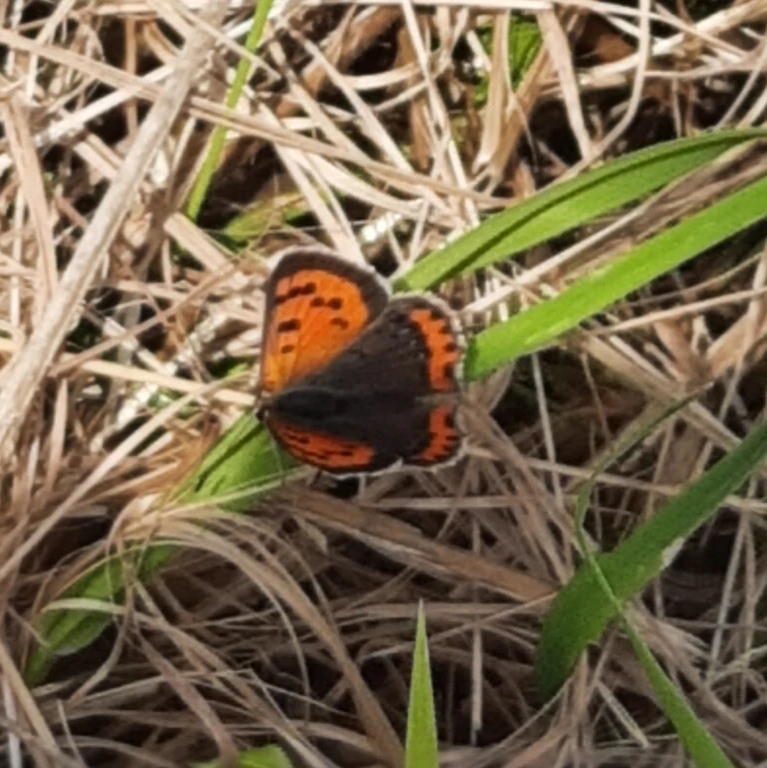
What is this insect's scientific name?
Lycaena phlaeas
